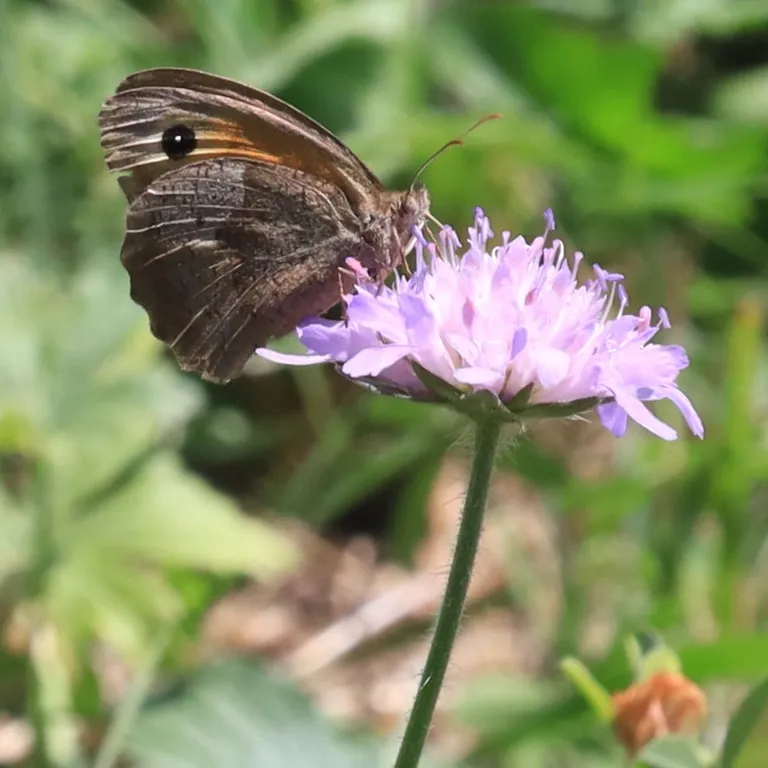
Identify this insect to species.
Maniola jurtina
